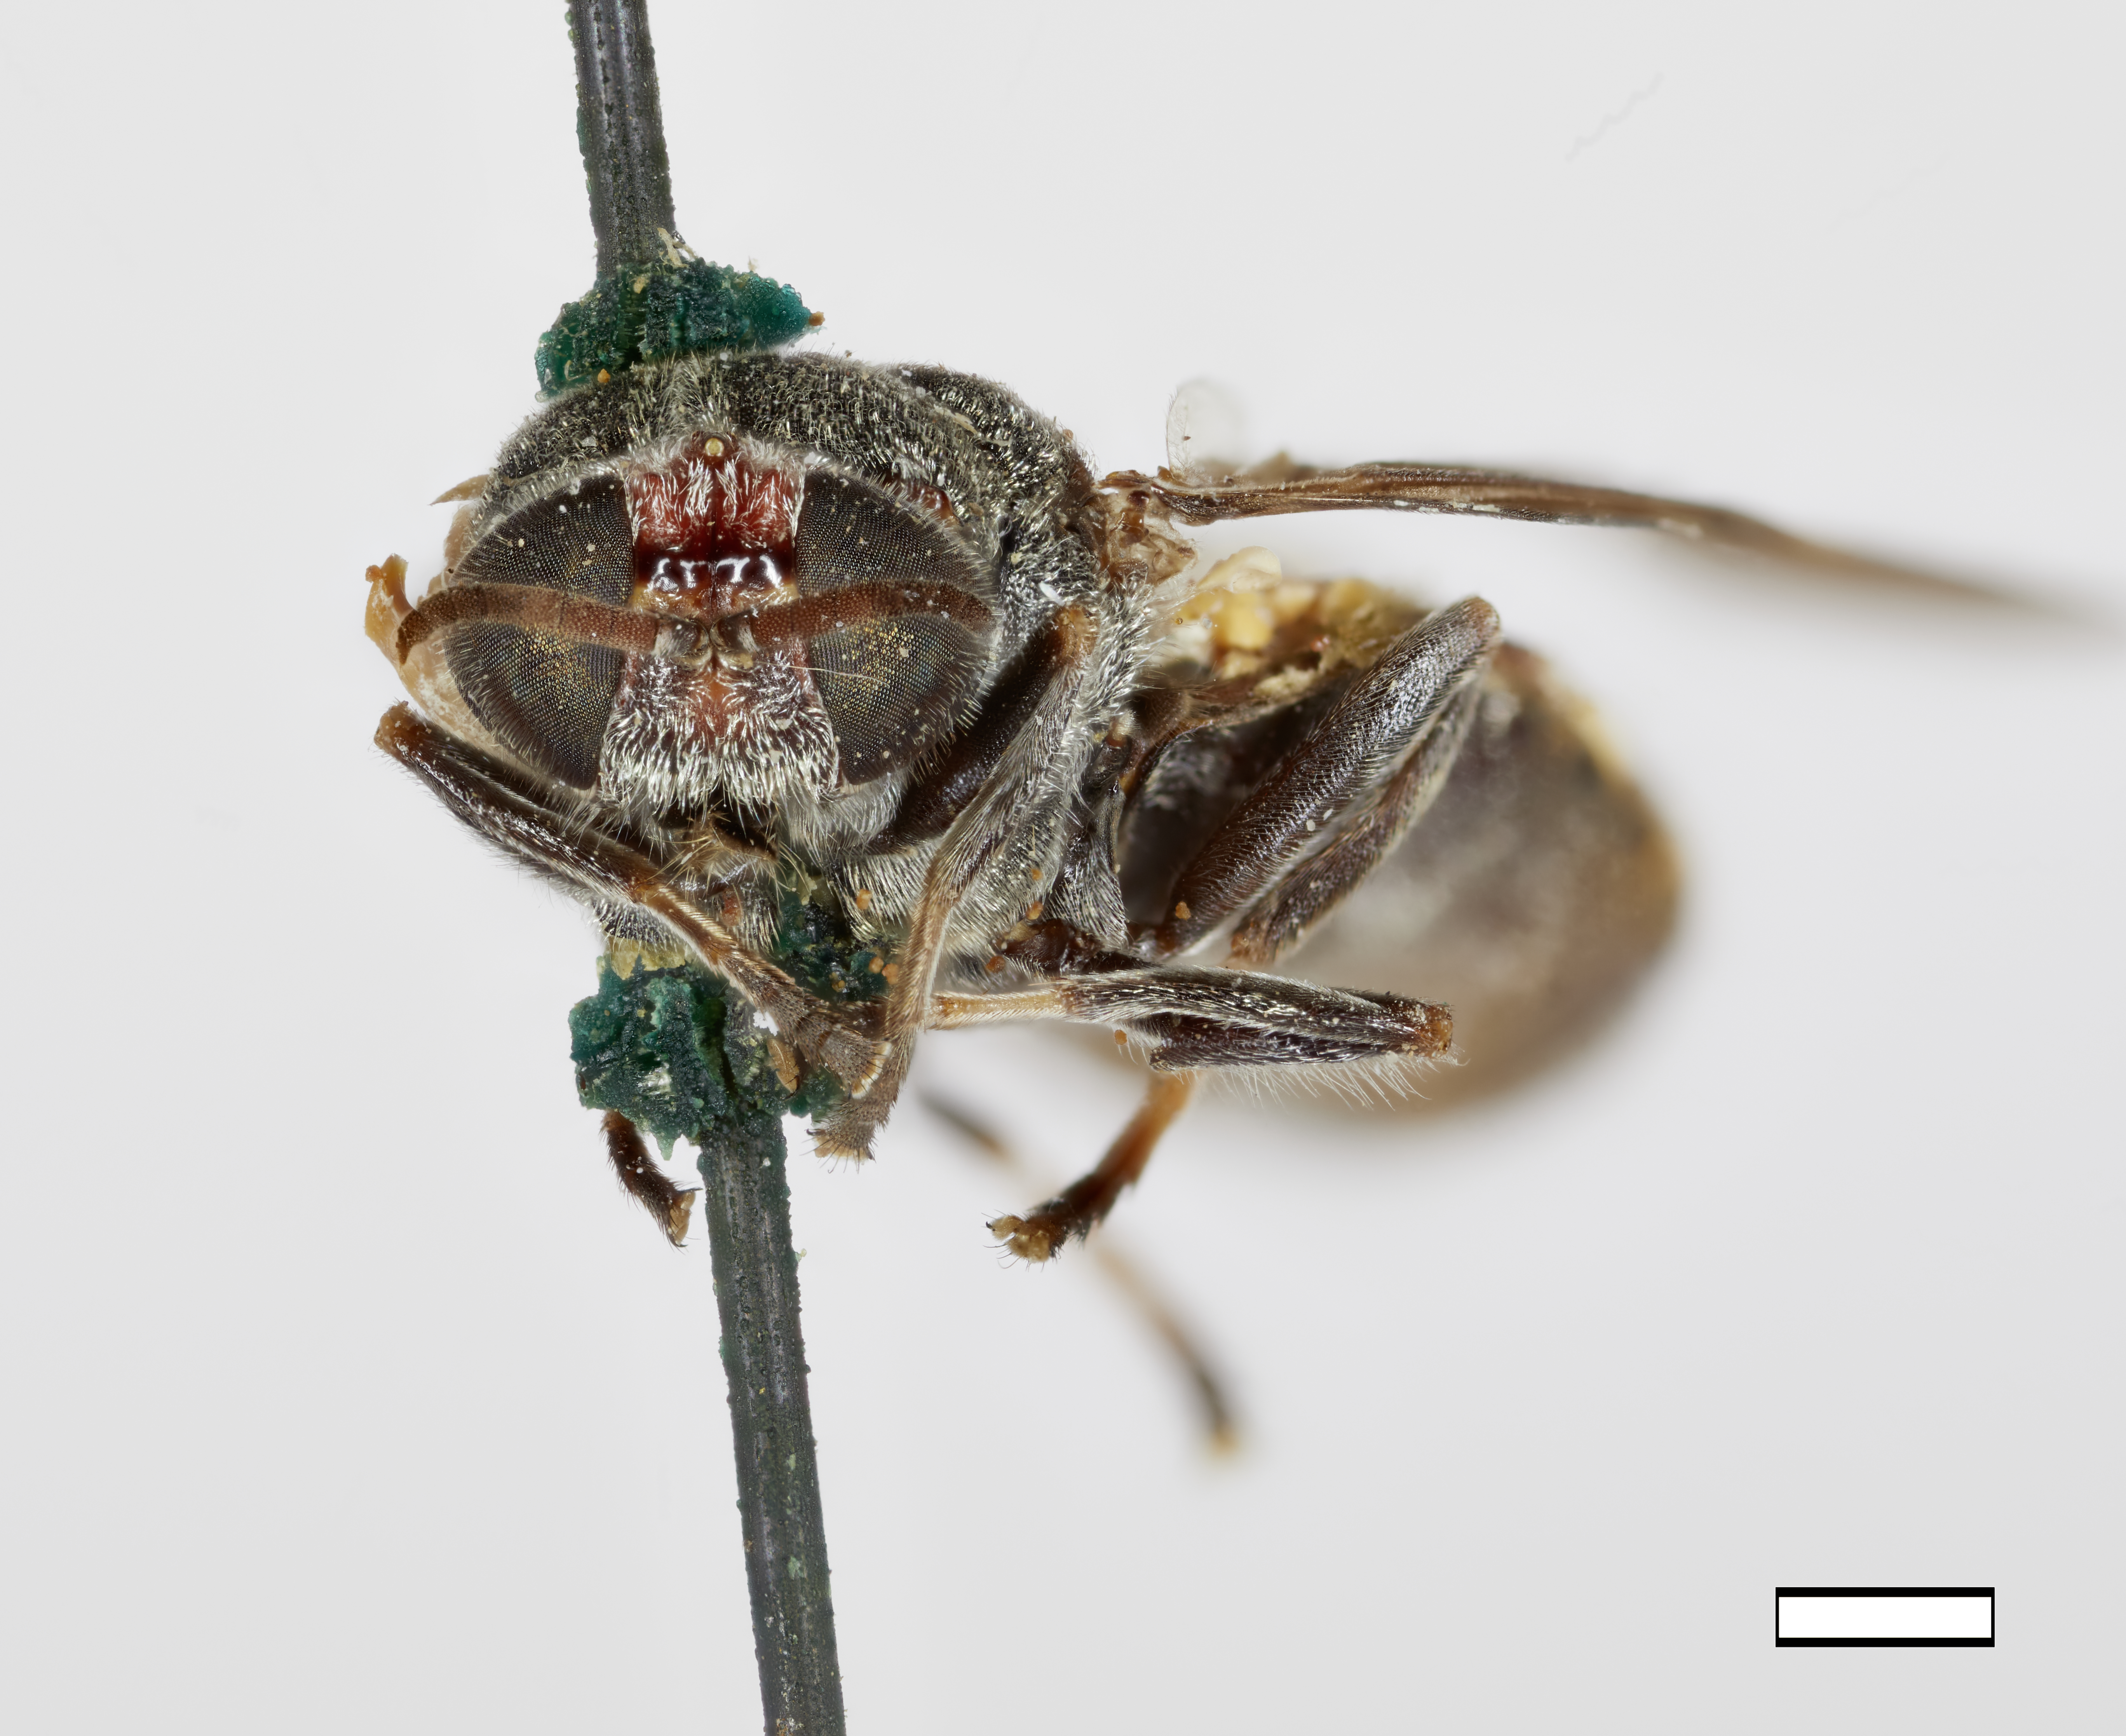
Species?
Cyphomyia schaefferi
